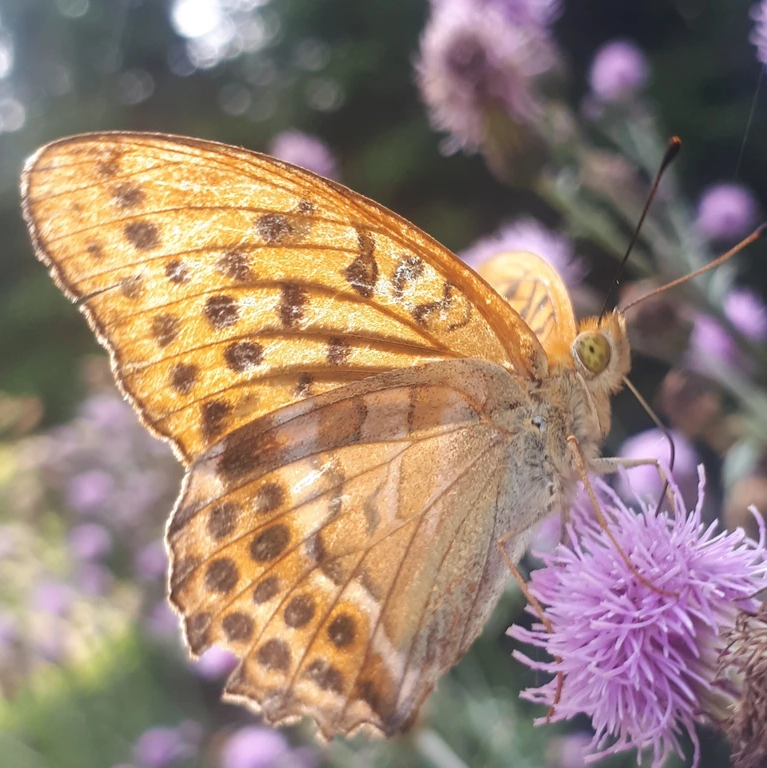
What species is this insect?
Argynnis paphia
